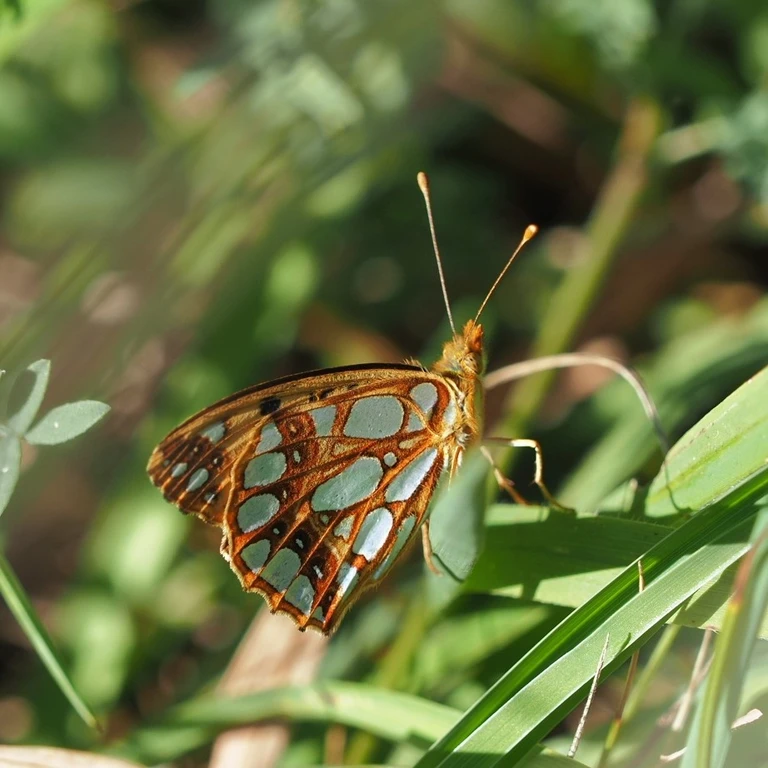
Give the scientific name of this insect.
Issoria lathonia
